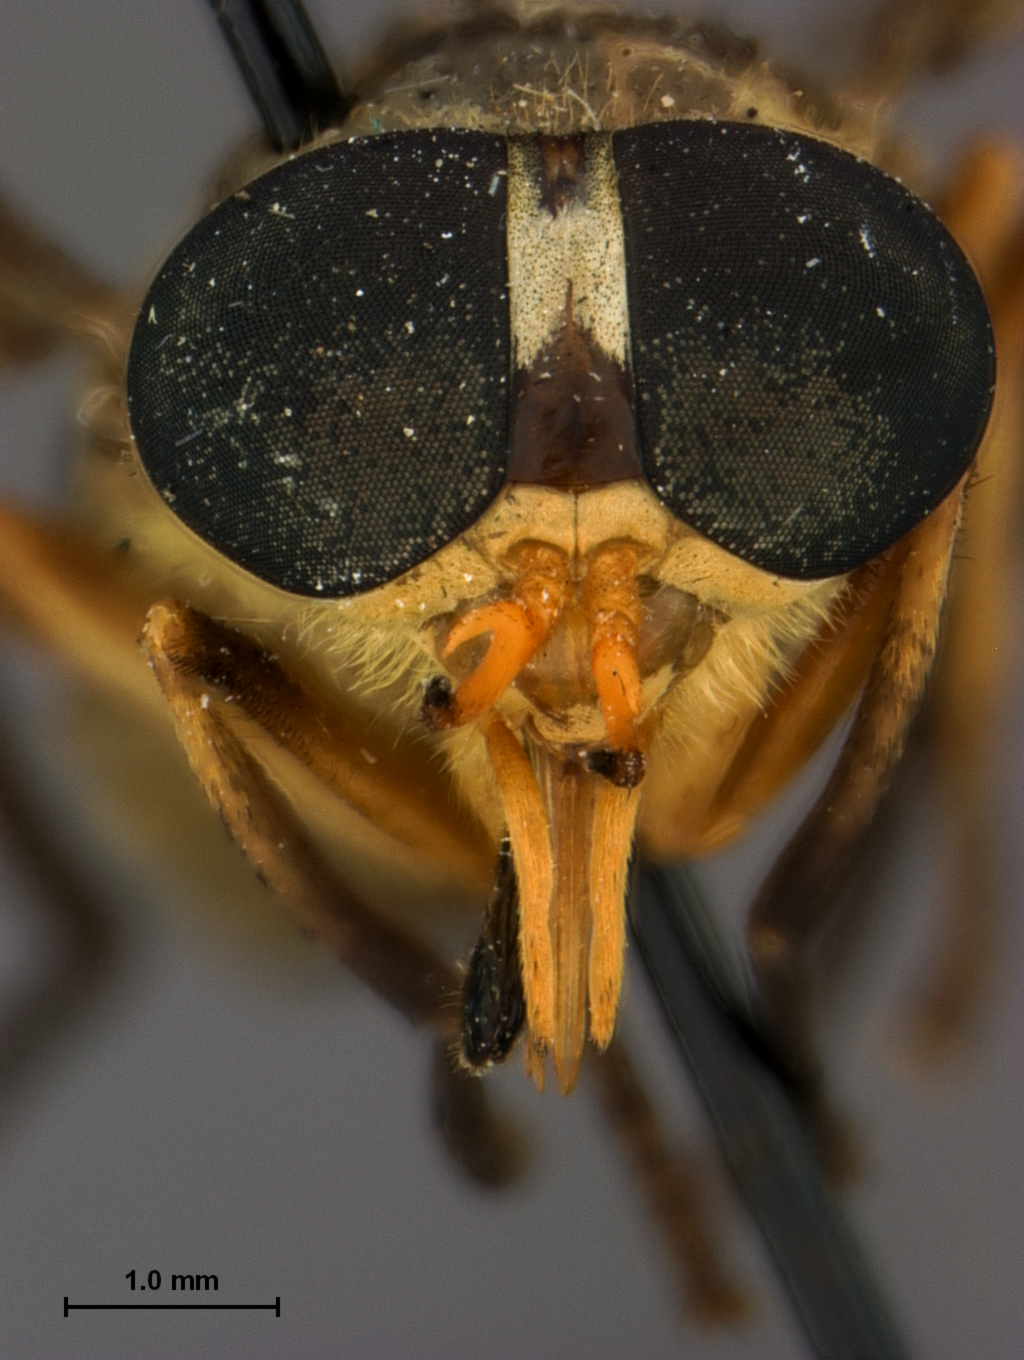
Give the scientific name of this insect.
Dichelacera caloptera
